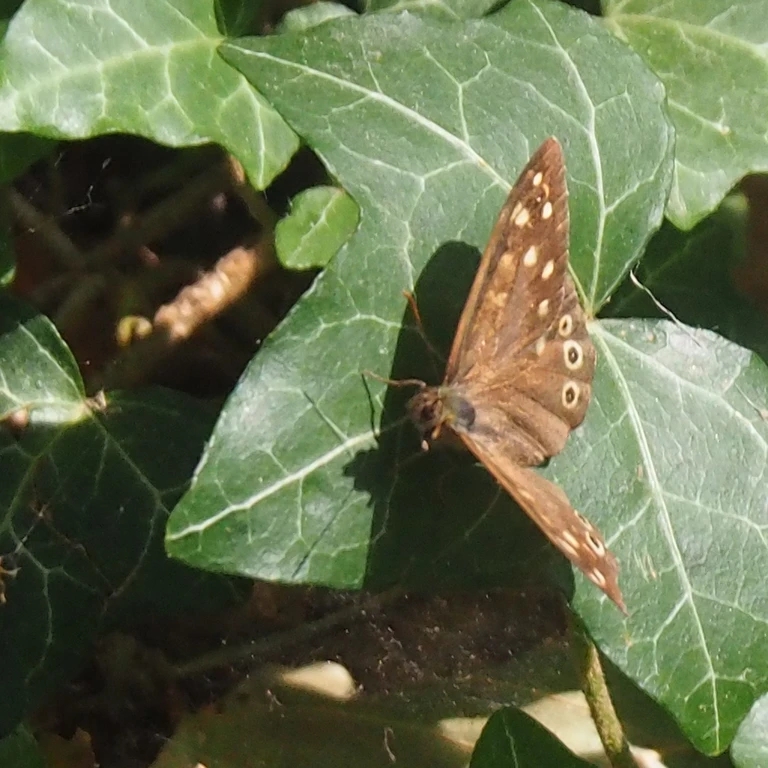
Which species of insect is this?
Pararge aegeria
